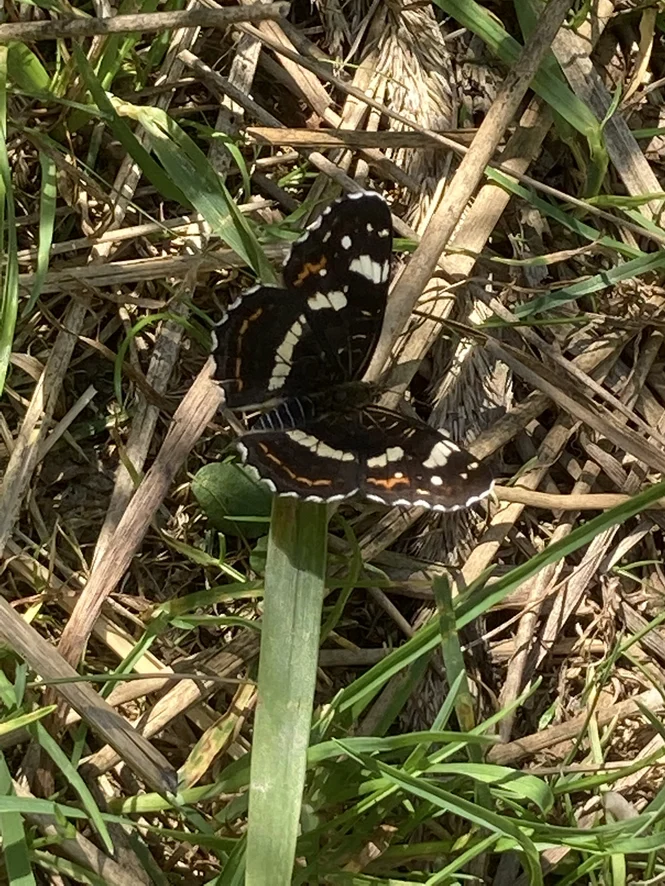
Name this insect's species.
Araschnia levana
